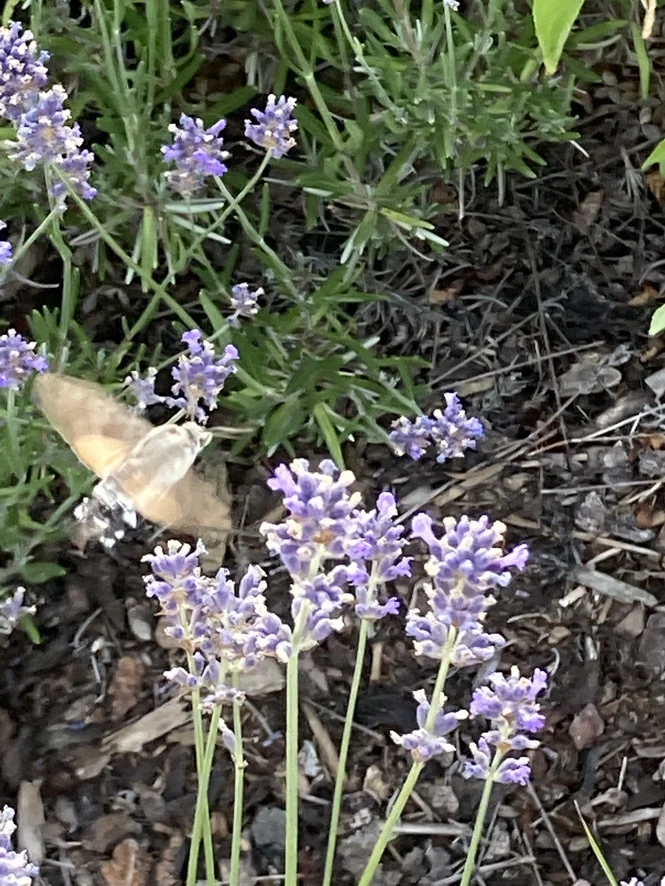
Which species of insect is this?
Macroglossum stellatarum
